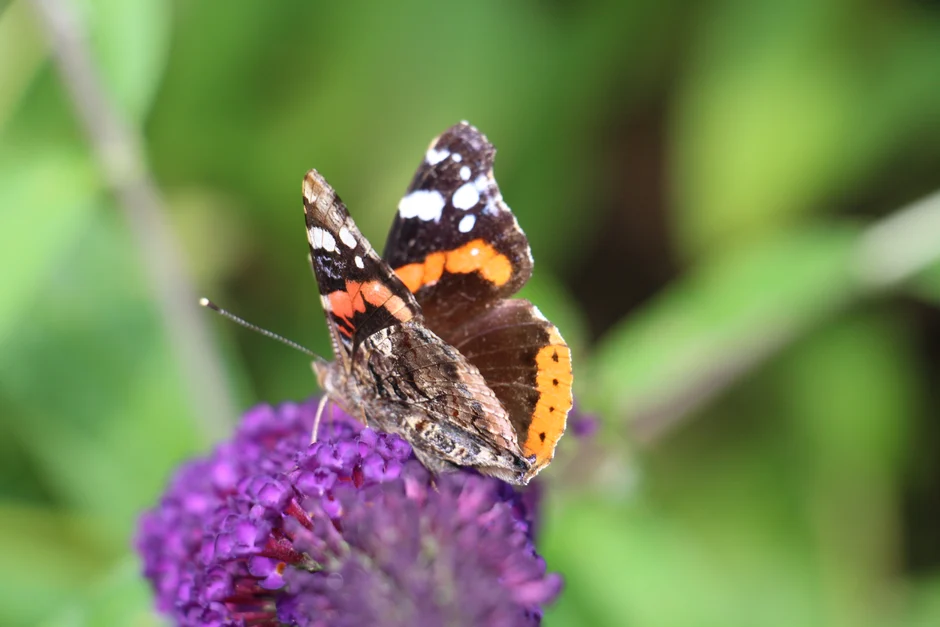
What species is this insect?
Vanessa atalanta
